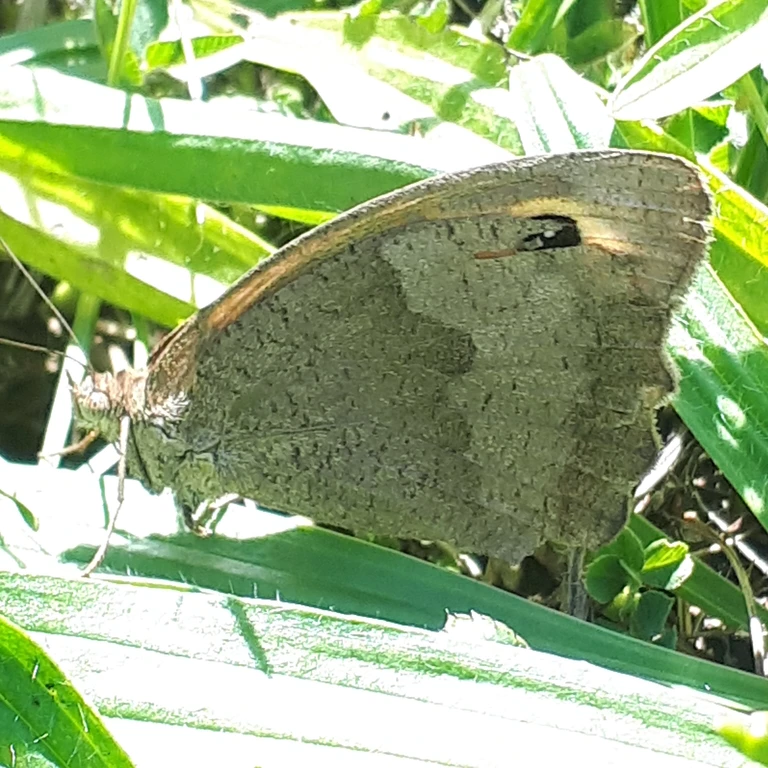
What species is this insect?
Maniola jurtina
